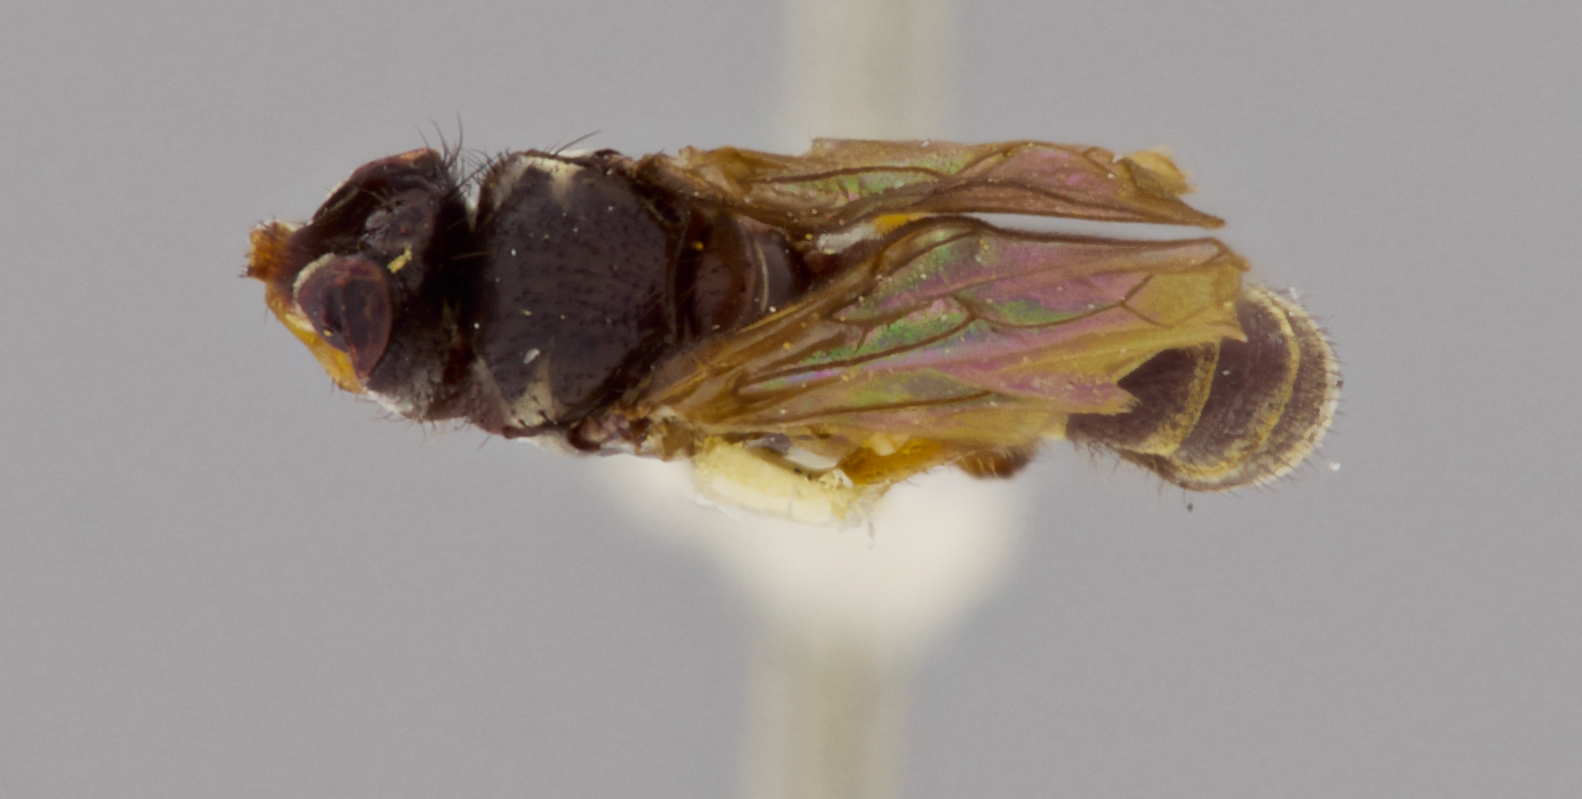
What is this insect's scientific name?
Thecophora philippinensis (also Occemyia philippinensis)
